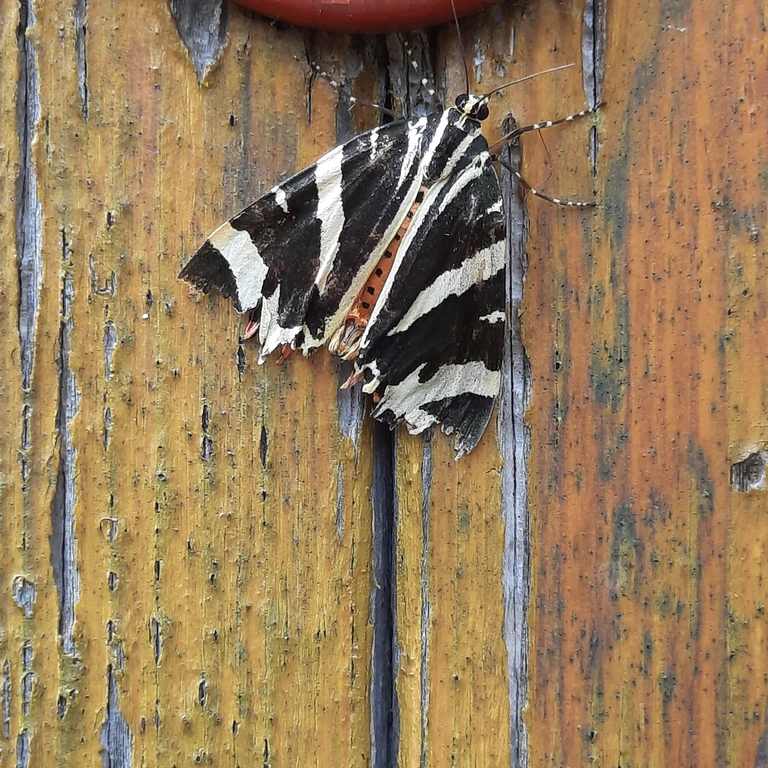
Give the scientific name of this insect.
Euplagia quadripunctaria
